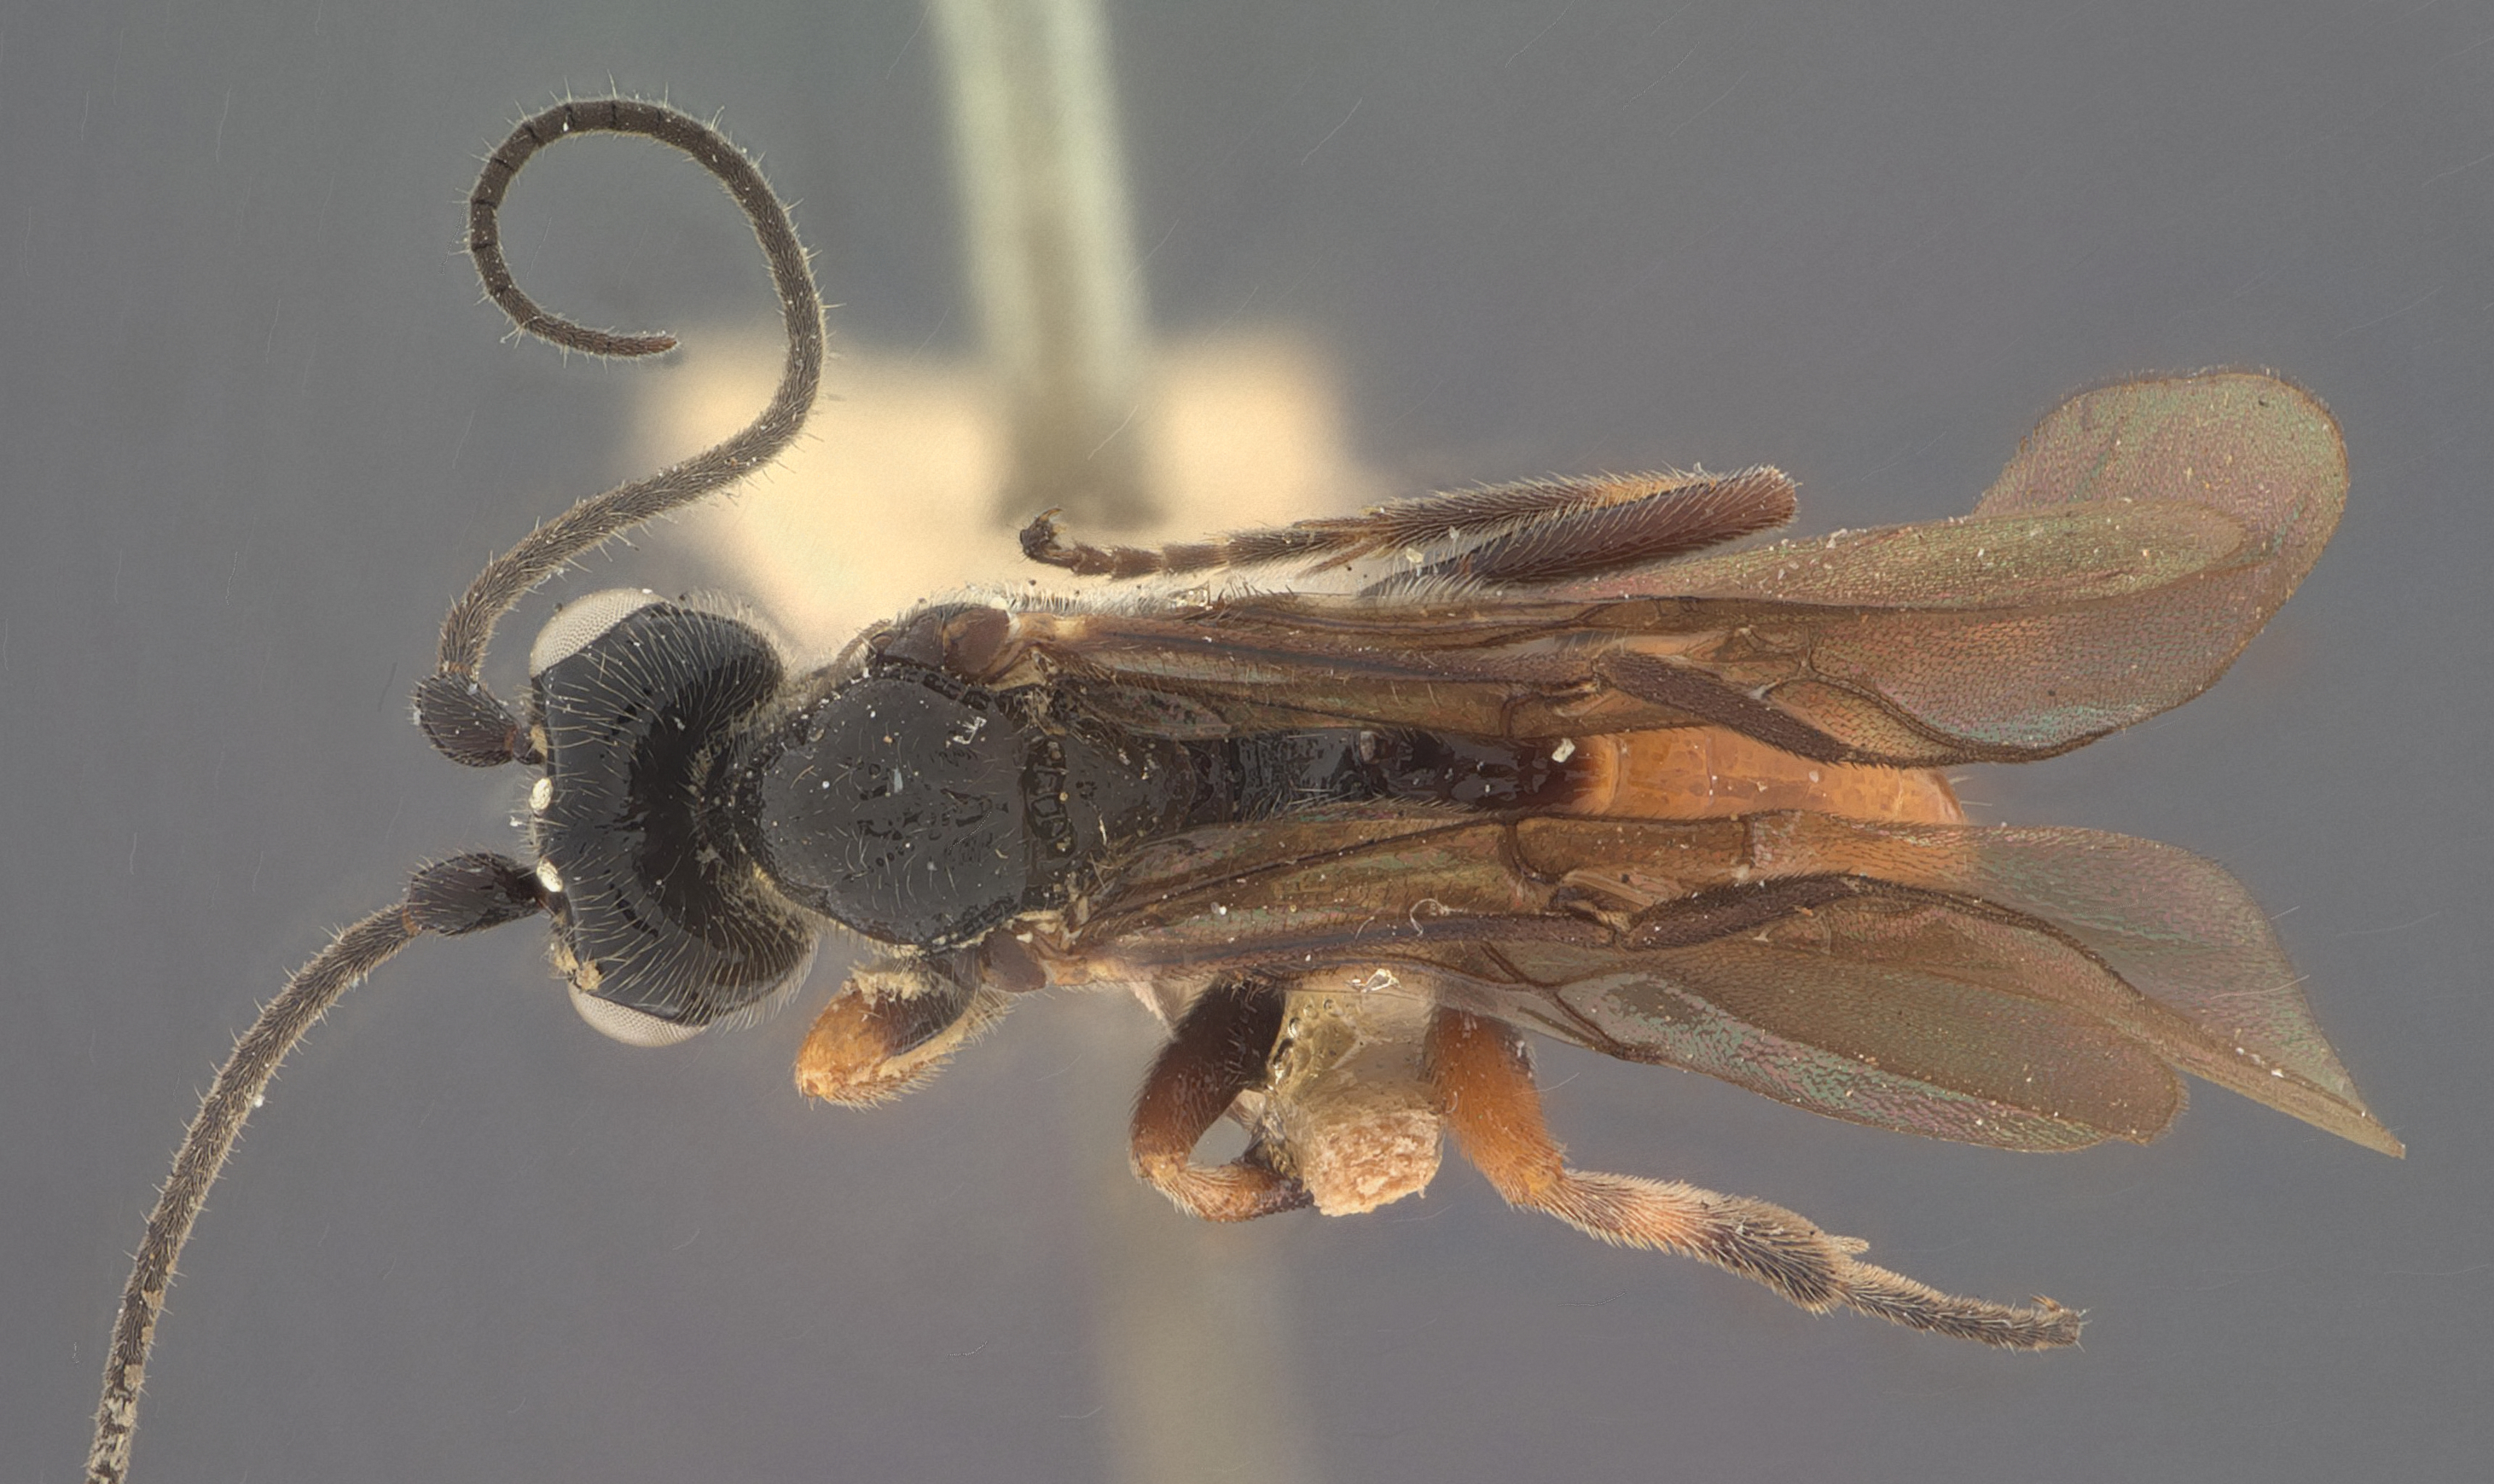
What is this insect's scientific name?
Crassomicrodus nigrithorax
